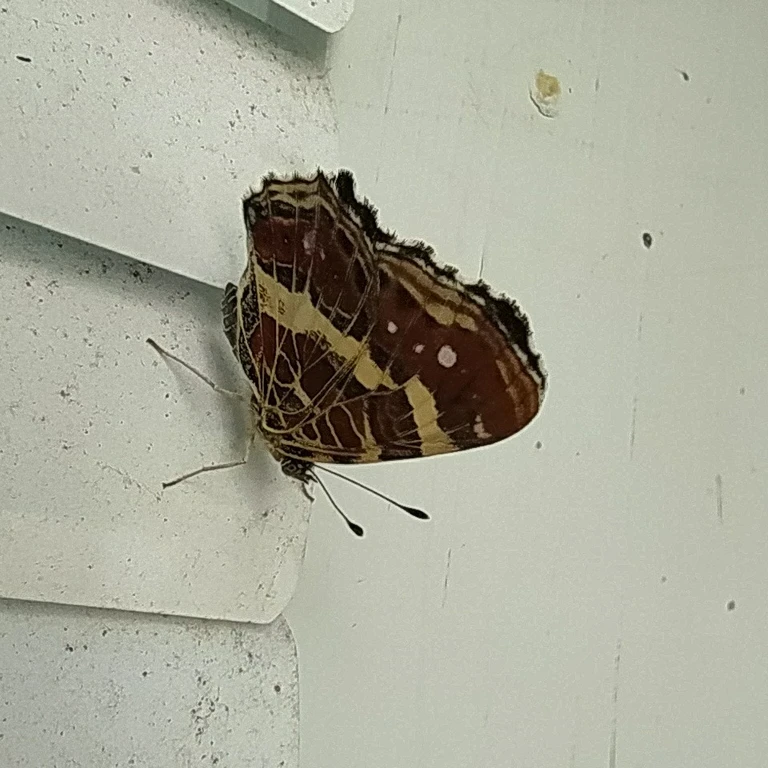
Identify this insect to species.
Araschnia levana
